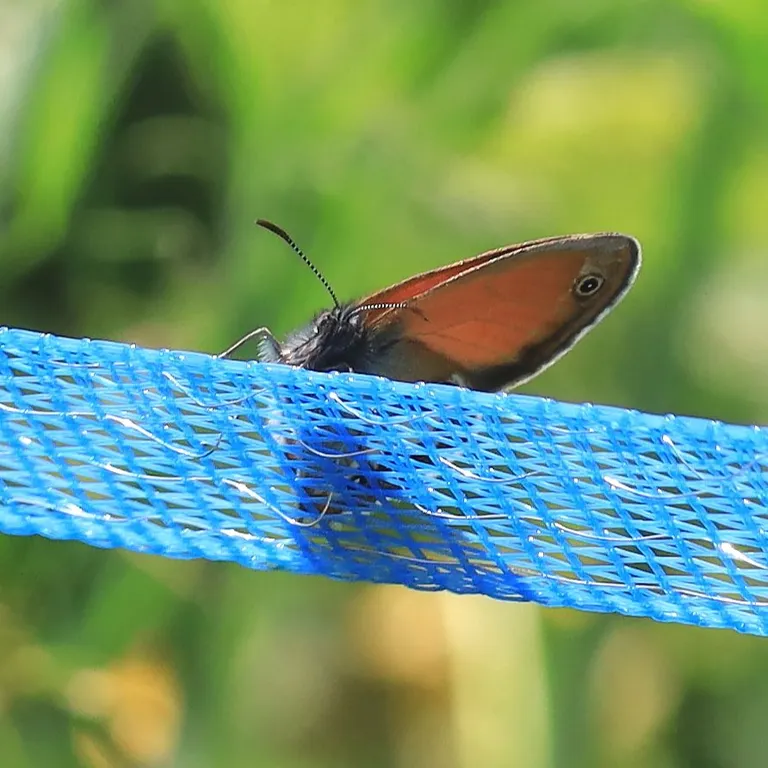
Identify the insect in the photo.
Coenonympha arcania
